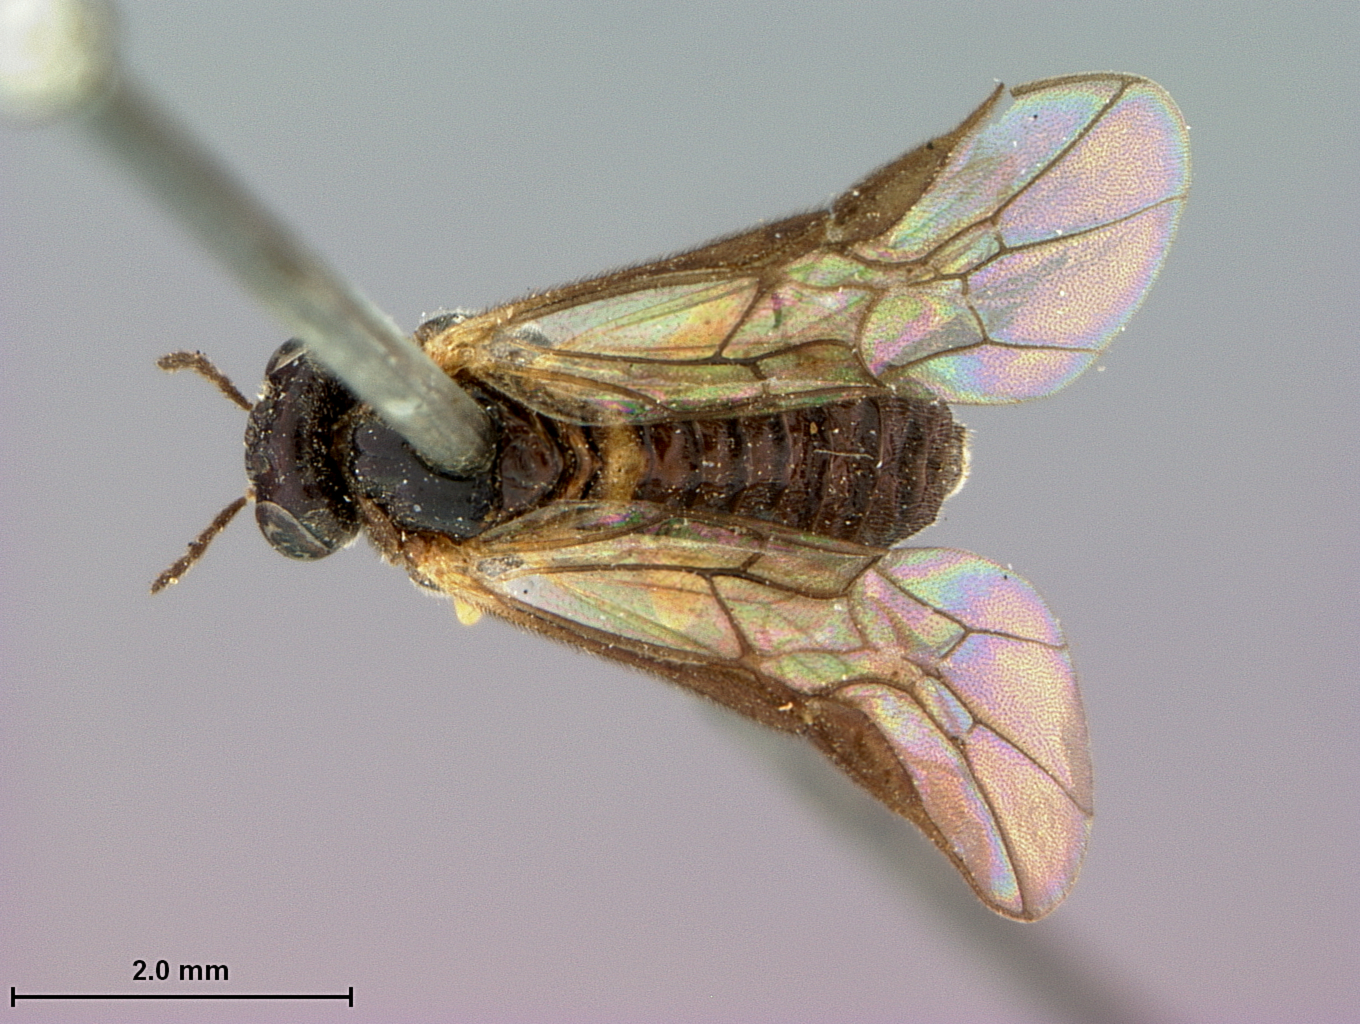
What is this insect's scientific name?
Acordulecera caryae
